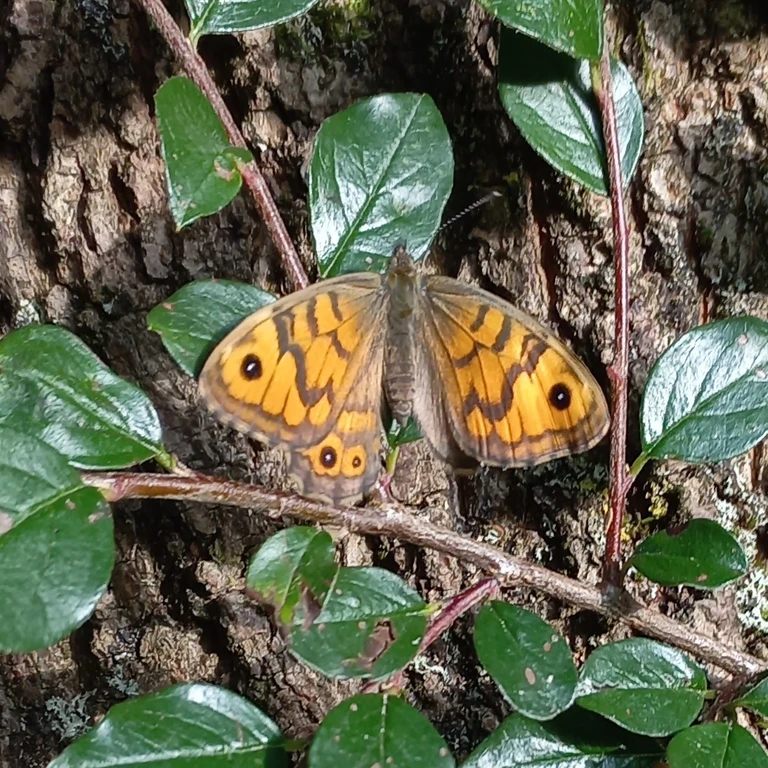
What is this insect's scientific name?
Lasiommata megera (also Pararge megera)
